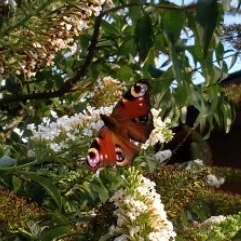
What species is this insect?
Aglais io
